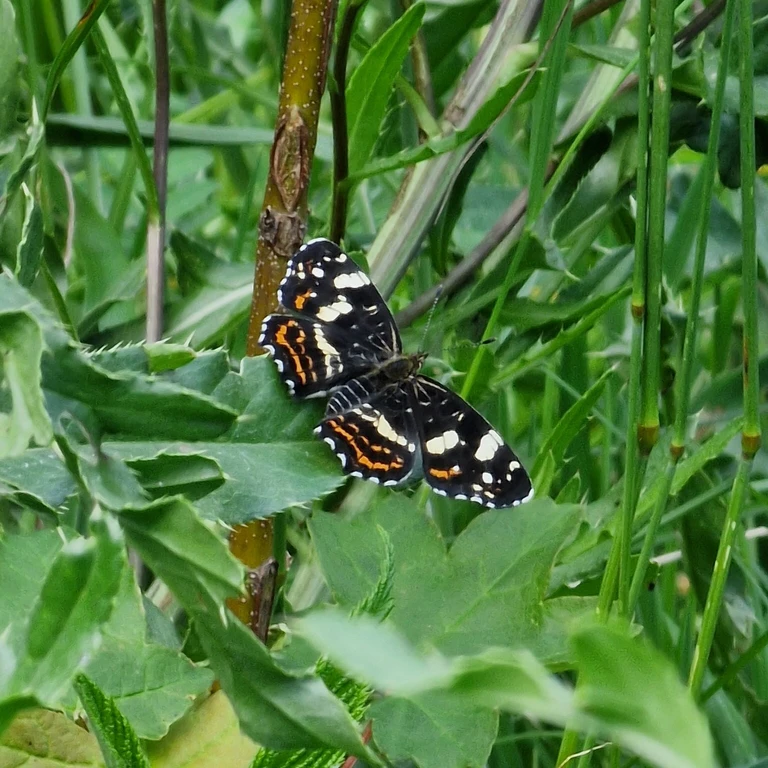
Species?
Araschnia levana
